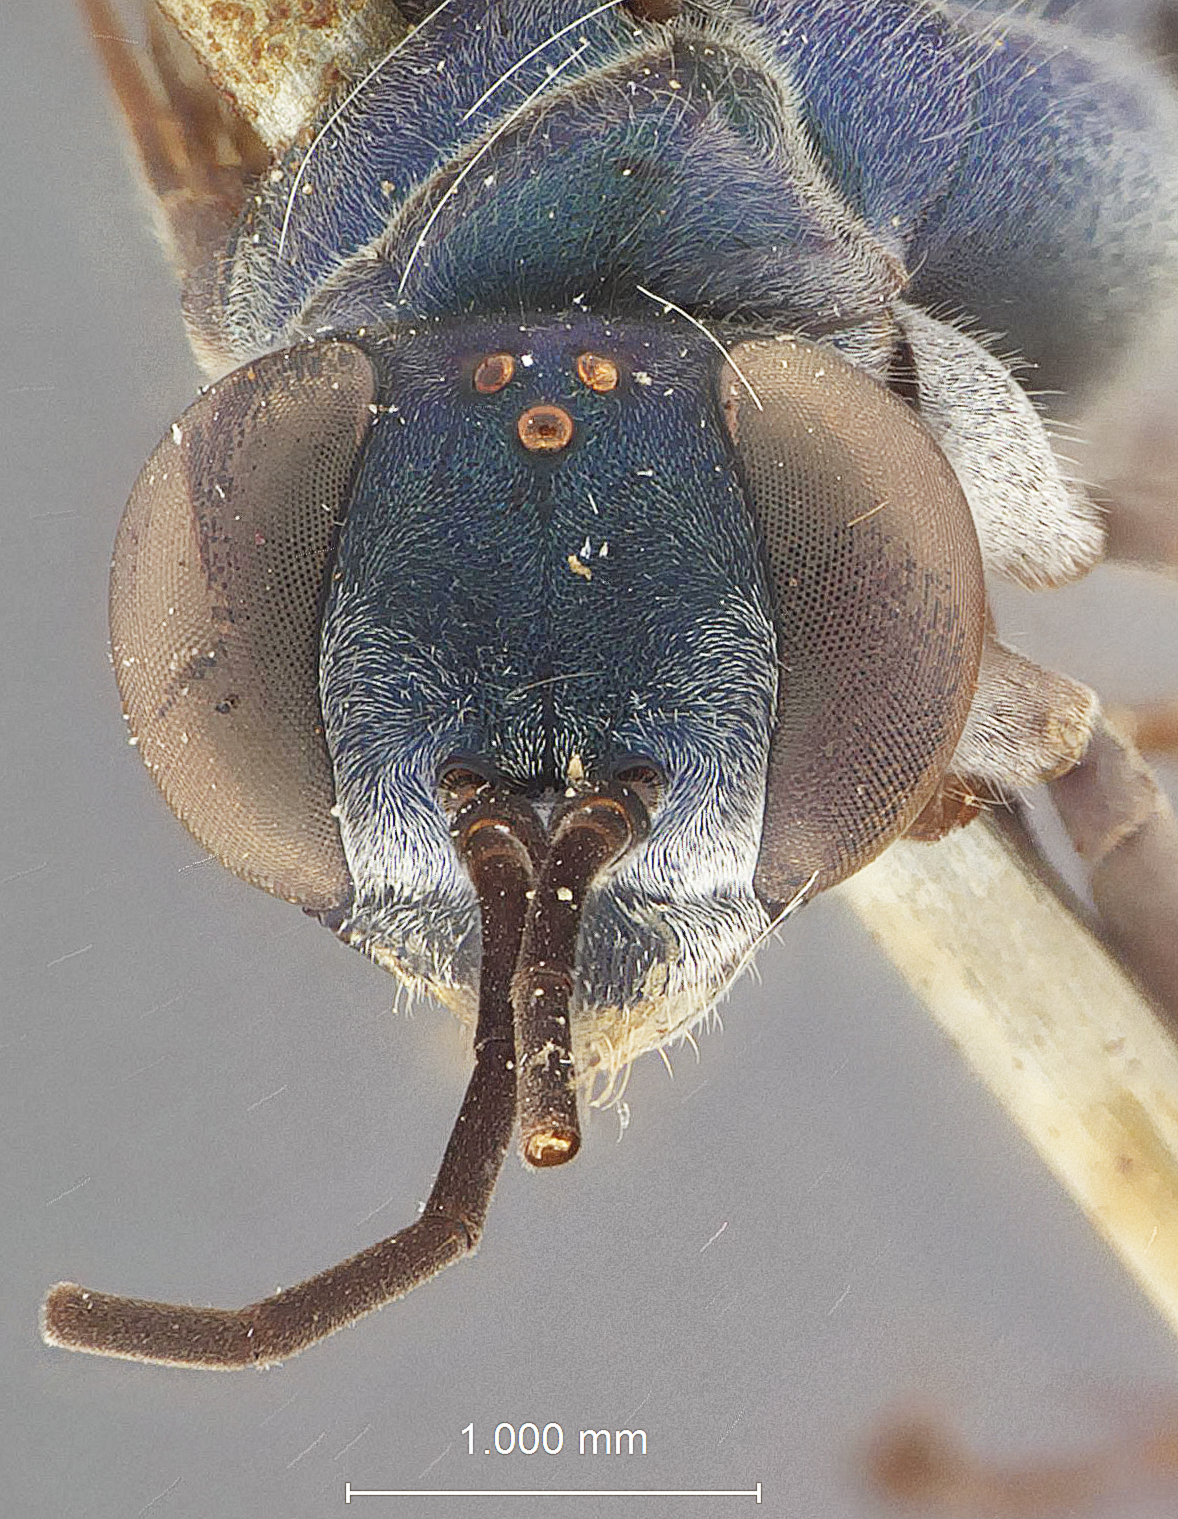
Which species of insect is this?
Pseudagenia calosoma
